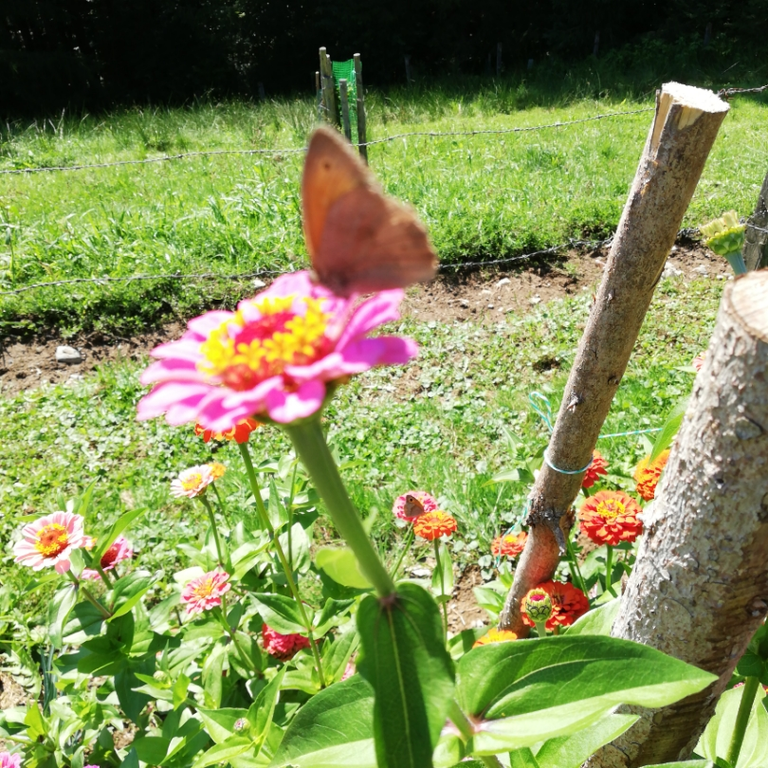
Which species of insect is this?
Maniola jurtina
